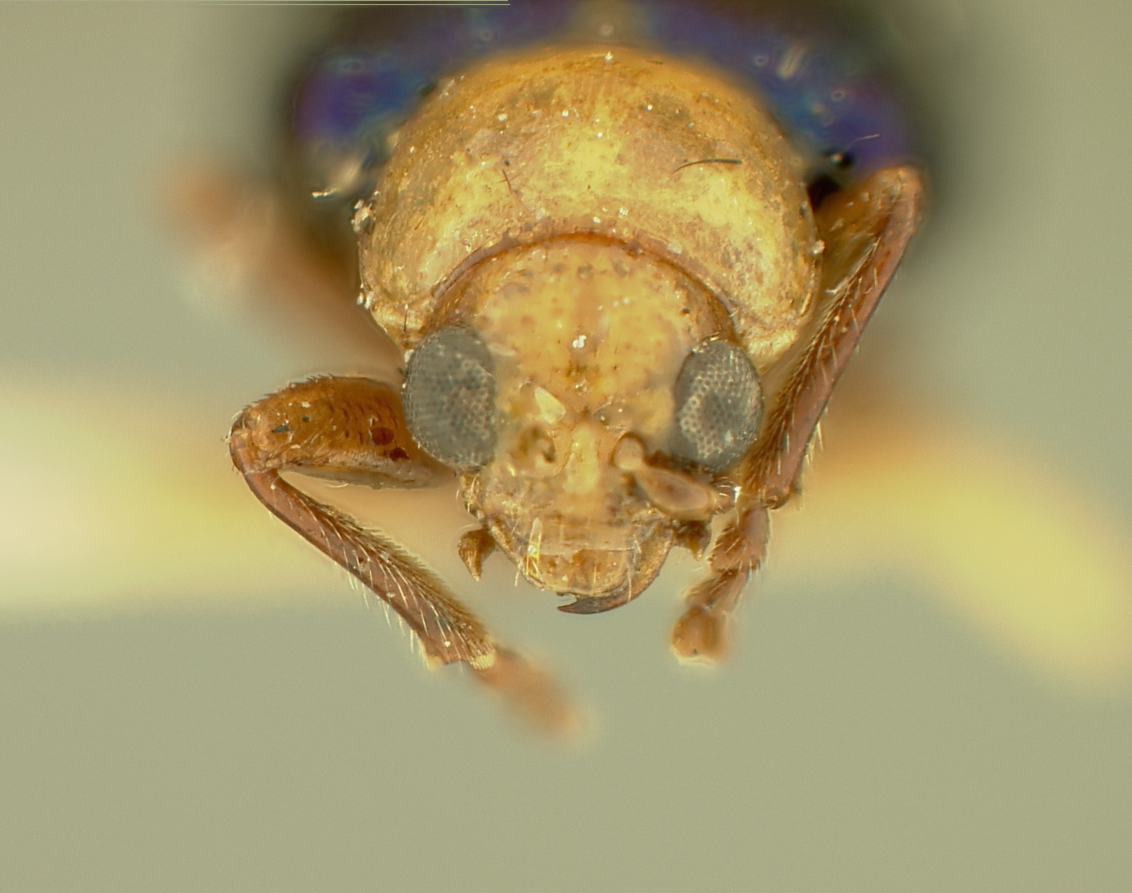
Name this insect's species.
Cyrsylus hispaniolae
